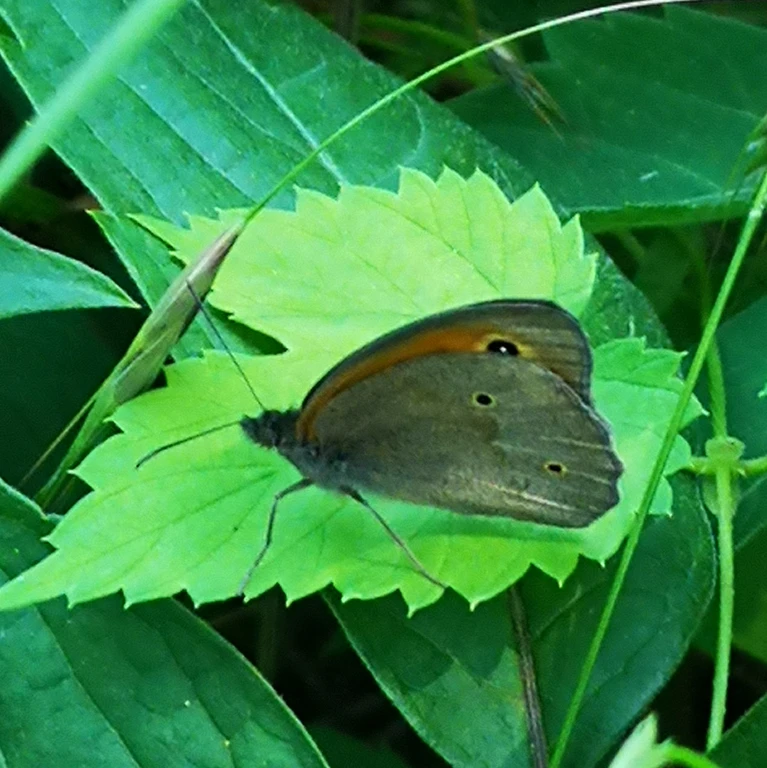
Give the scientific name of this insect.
Maniola jurtina
